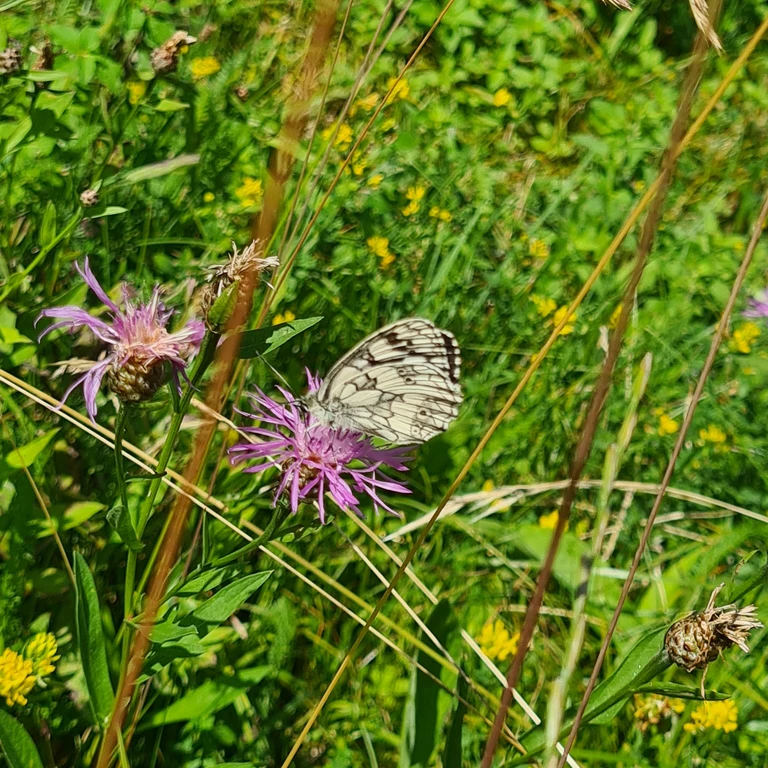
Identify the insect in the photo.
Melanargia galathea
